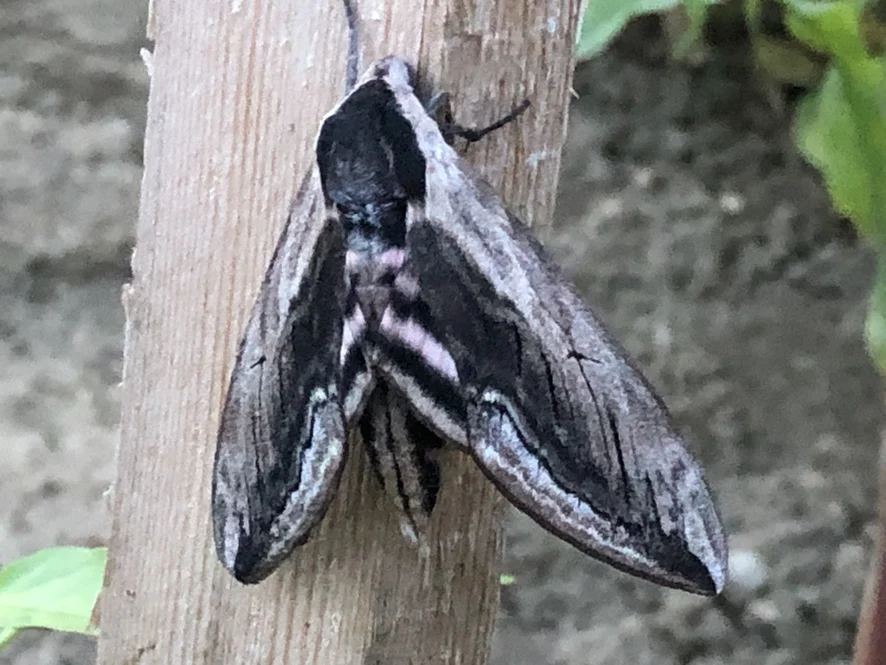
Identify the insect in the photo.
Sphinx ligustri
